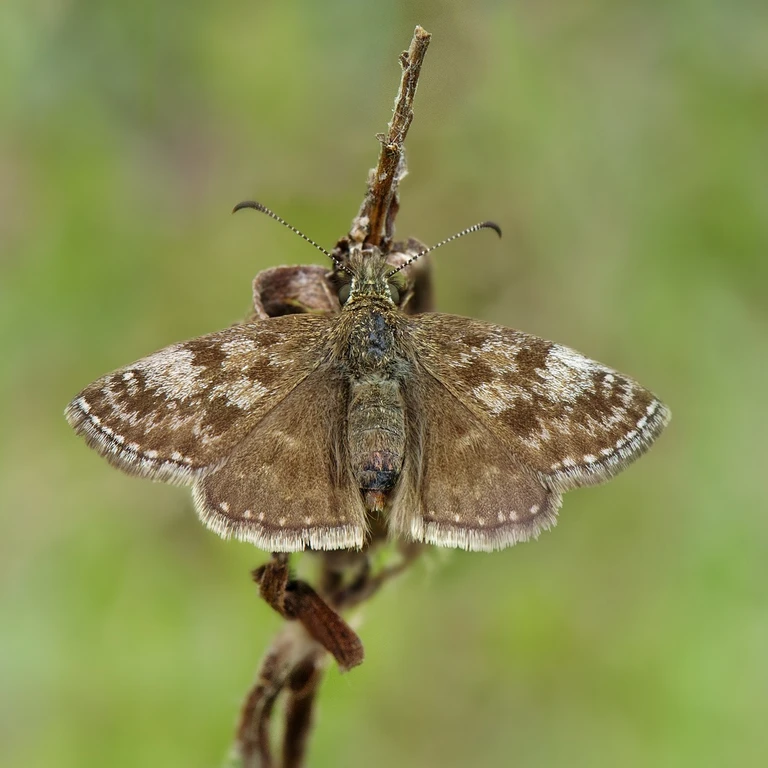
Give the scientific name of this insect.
Erynnis tages
